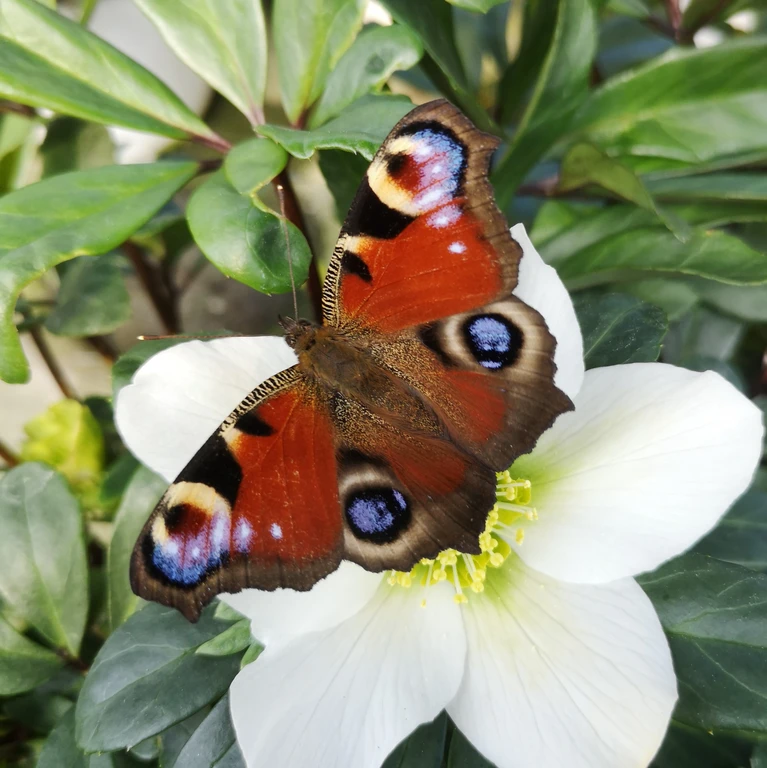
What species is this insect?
Aglais io
